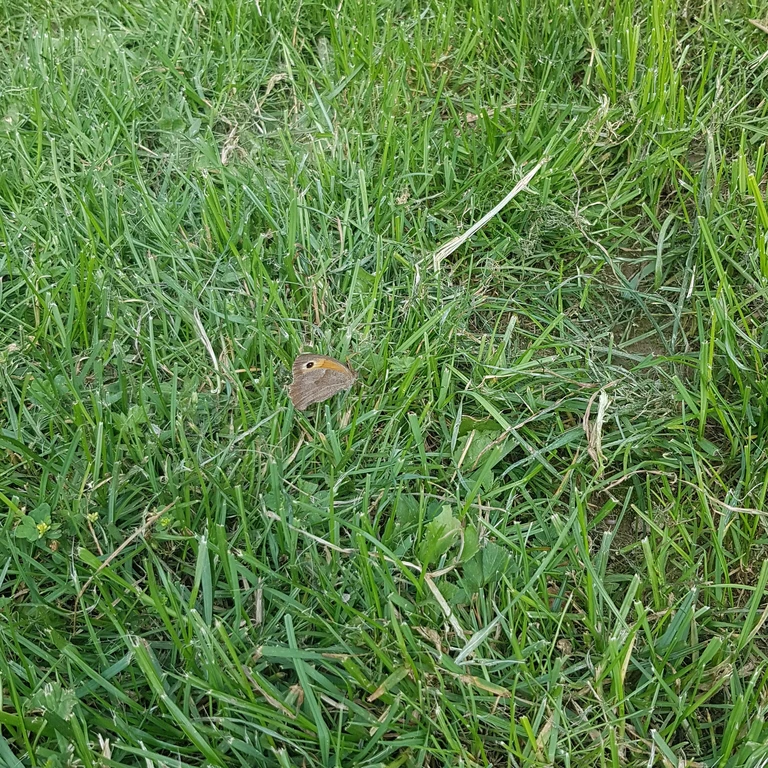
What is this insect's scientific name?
Maniola jurtina
